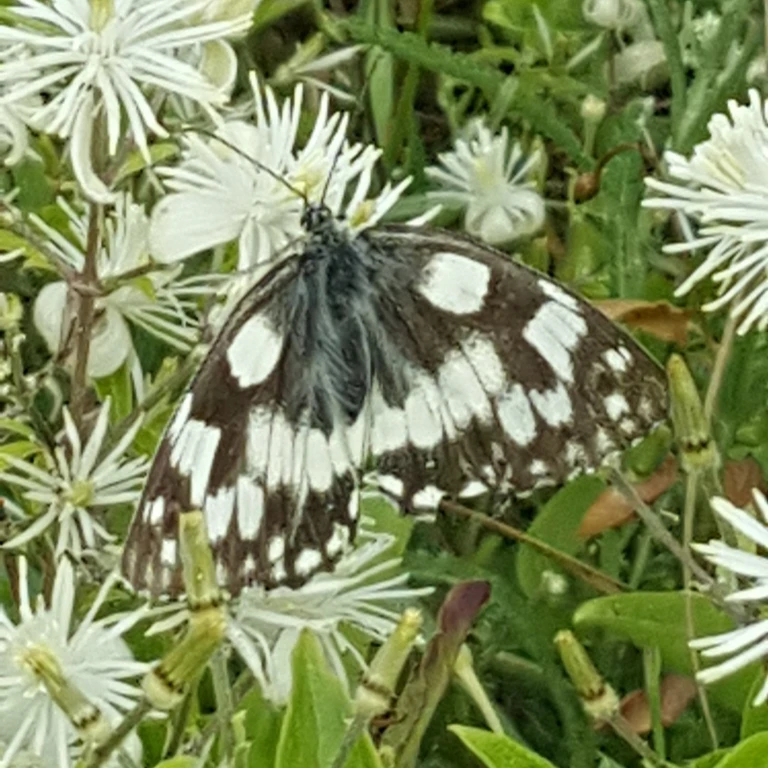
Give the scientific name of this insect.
Melanargia galathea
